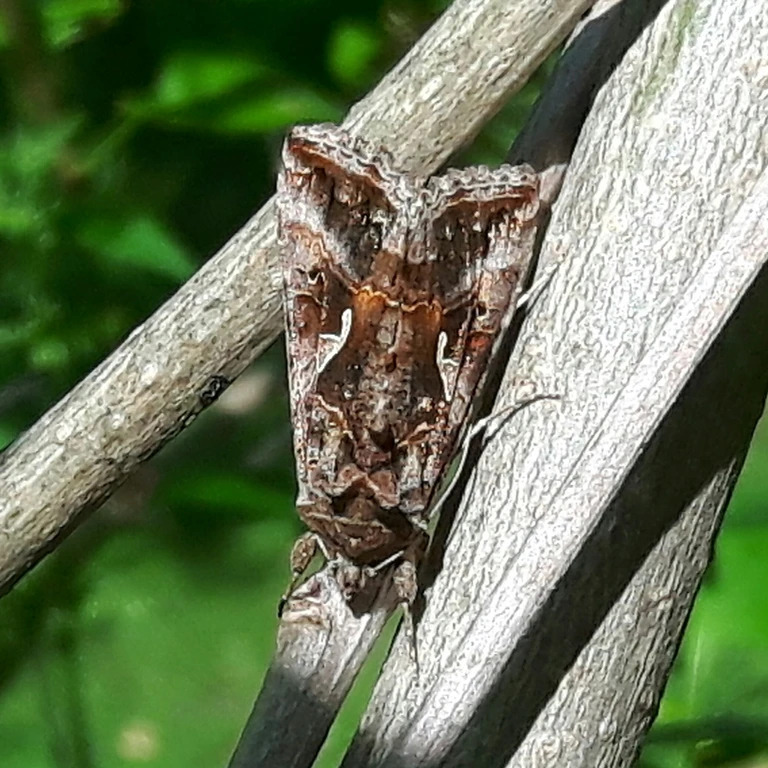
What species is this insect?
Autographa gamma
